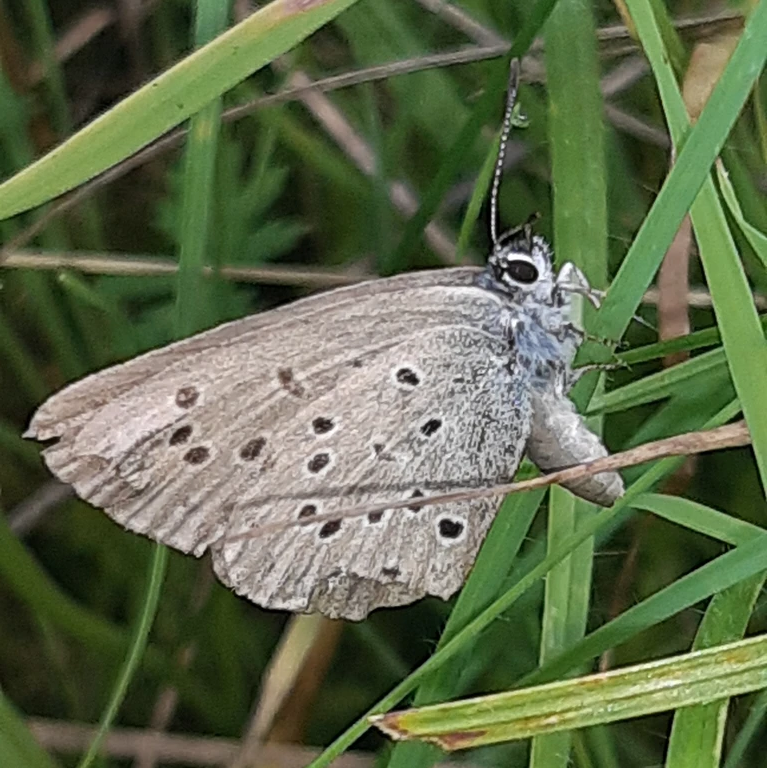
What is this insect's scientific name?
Phengaris alcon/rebeli
